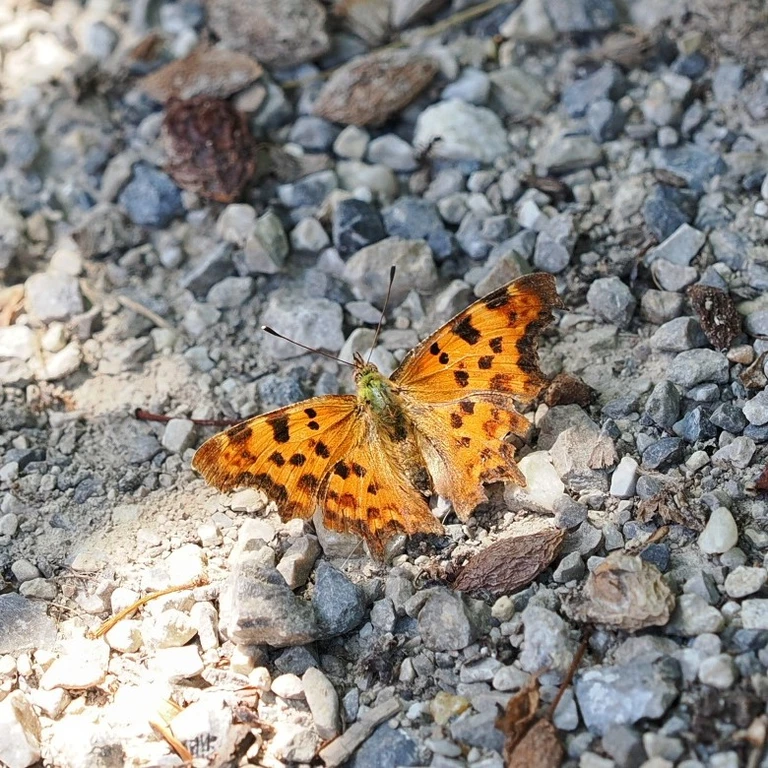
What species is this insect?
Polygonia c-album
